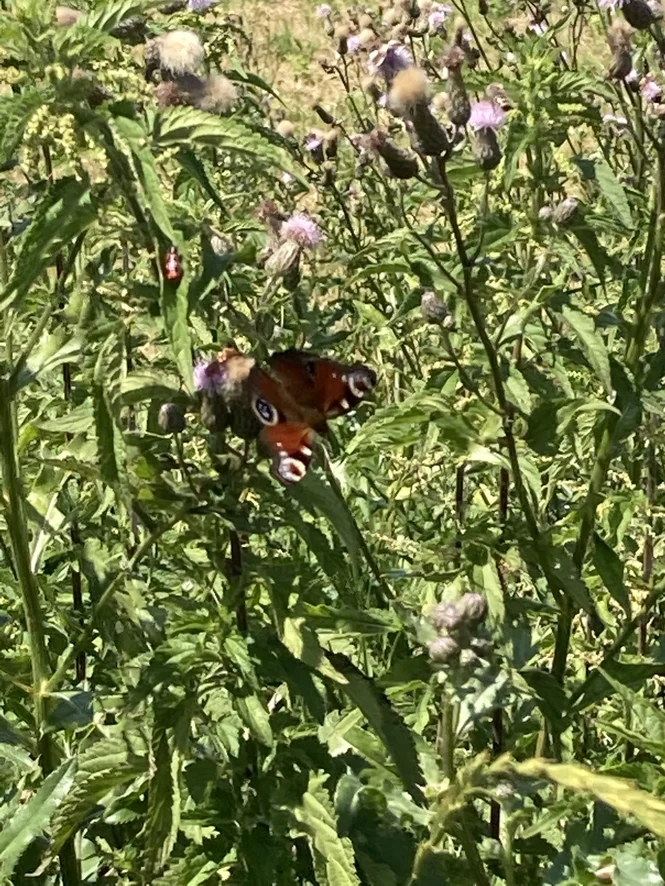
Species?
Aglais io
